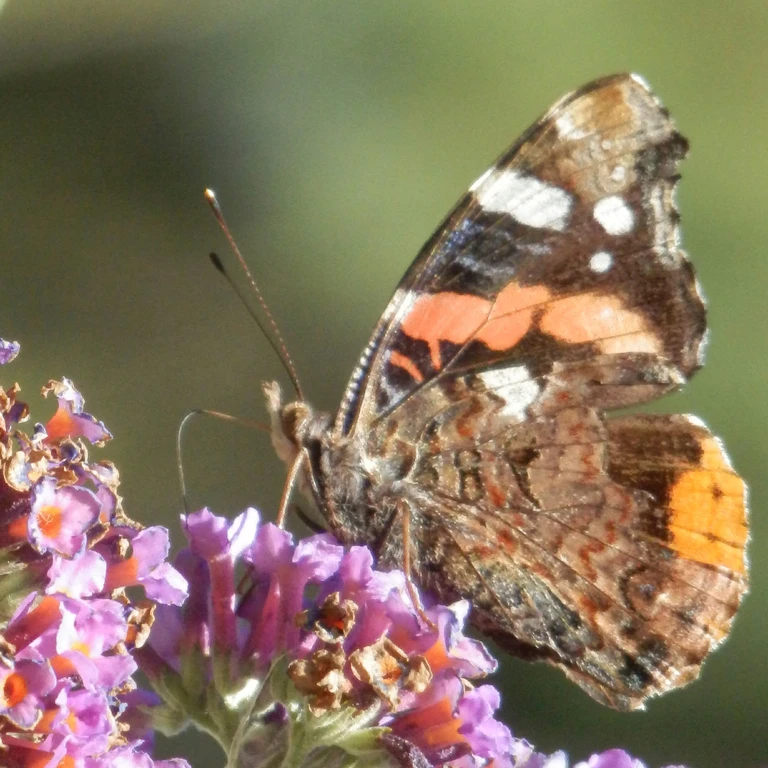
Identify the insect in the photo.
Vanessa atalanta
